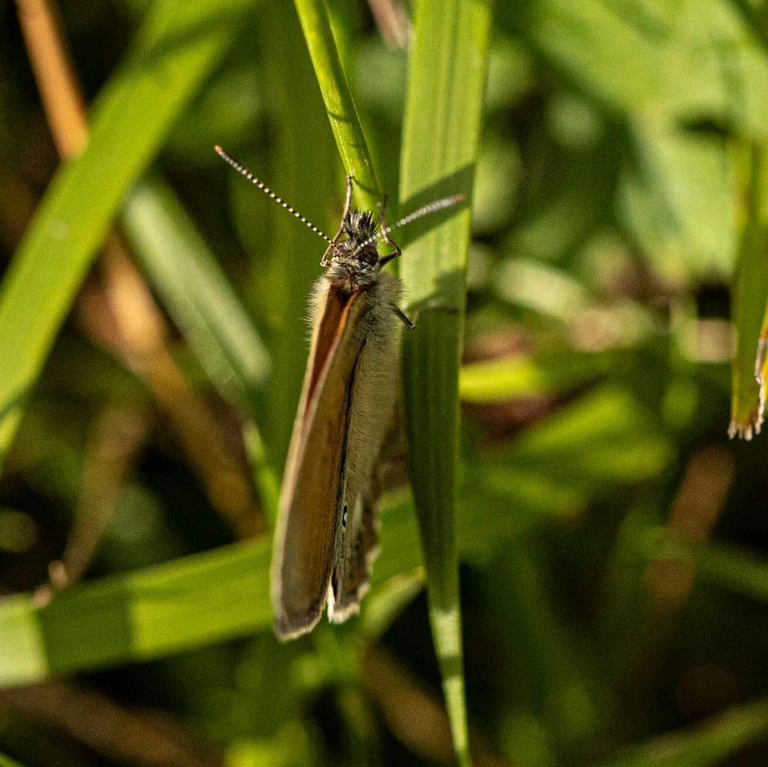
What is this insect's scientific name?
Coenonympha glycerion (also Coenonympha iphis)
